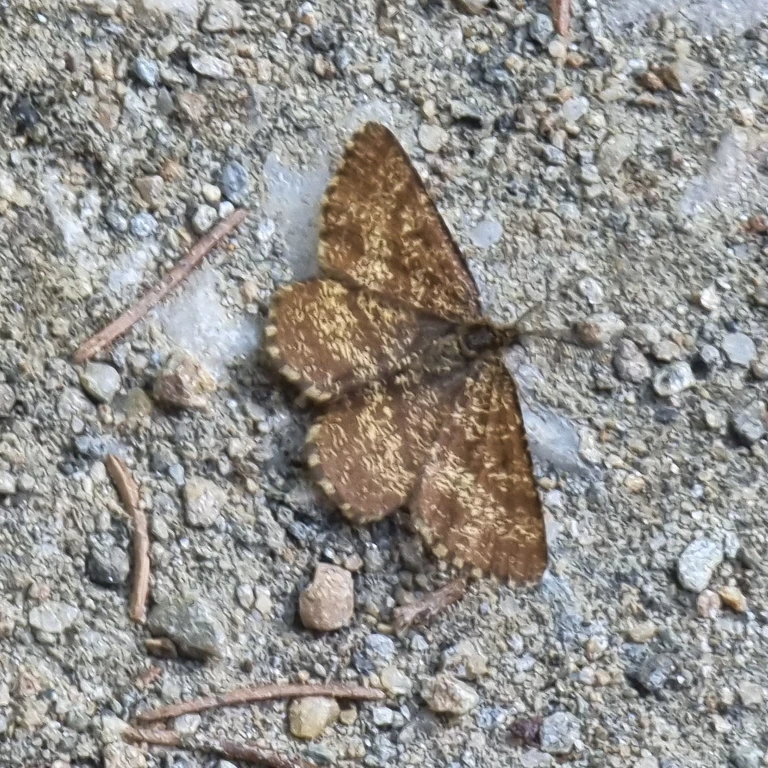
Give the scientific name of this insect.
Ematurga atomaria
